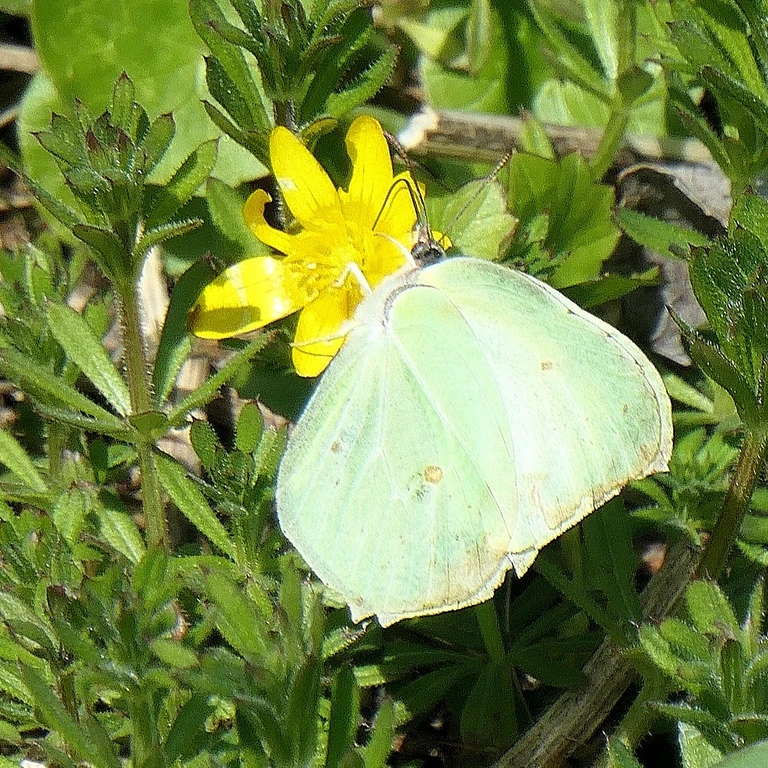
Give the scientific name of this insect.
Gonepteryx rhamni
